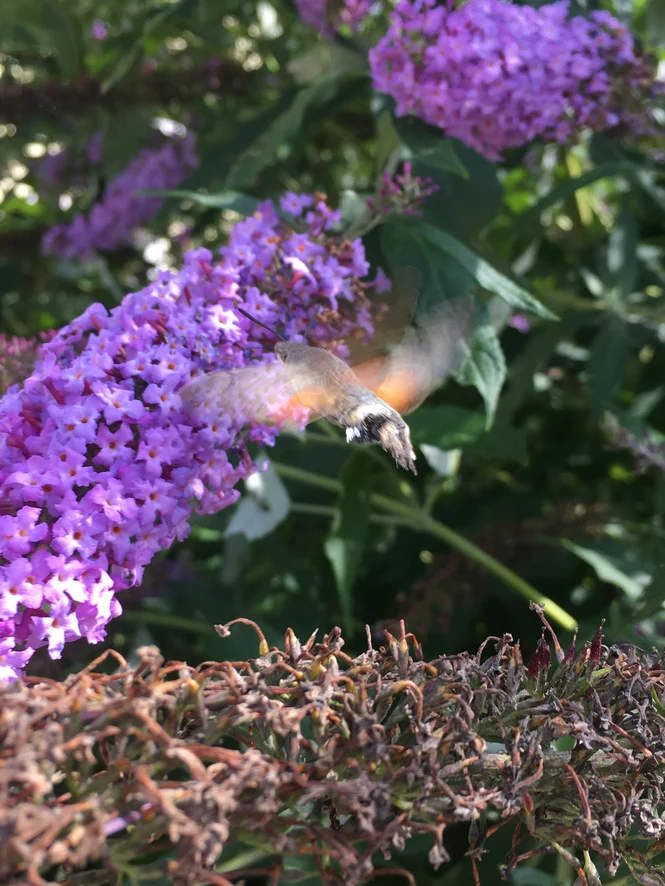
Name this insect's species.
Macroglossum stellatarum
